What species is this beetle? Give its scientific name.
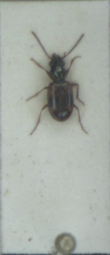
Bembidion articulatum
